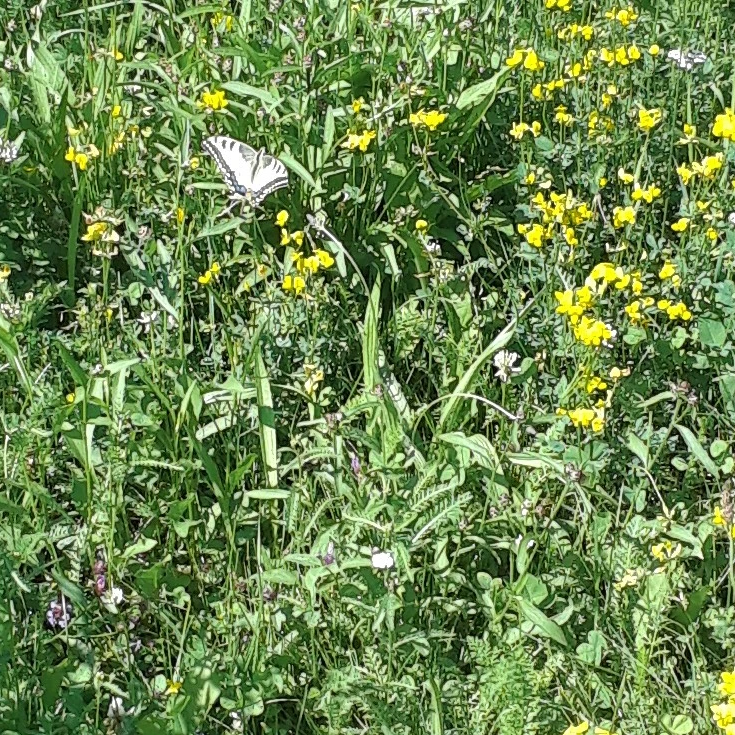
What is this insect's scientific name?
Papilio machaon
